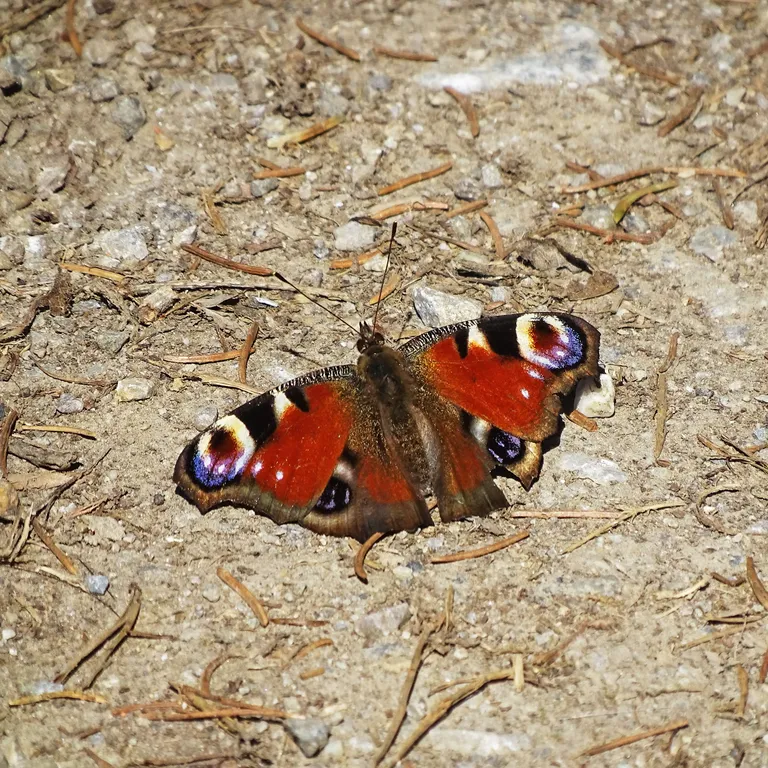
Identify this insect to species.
Aglais io
